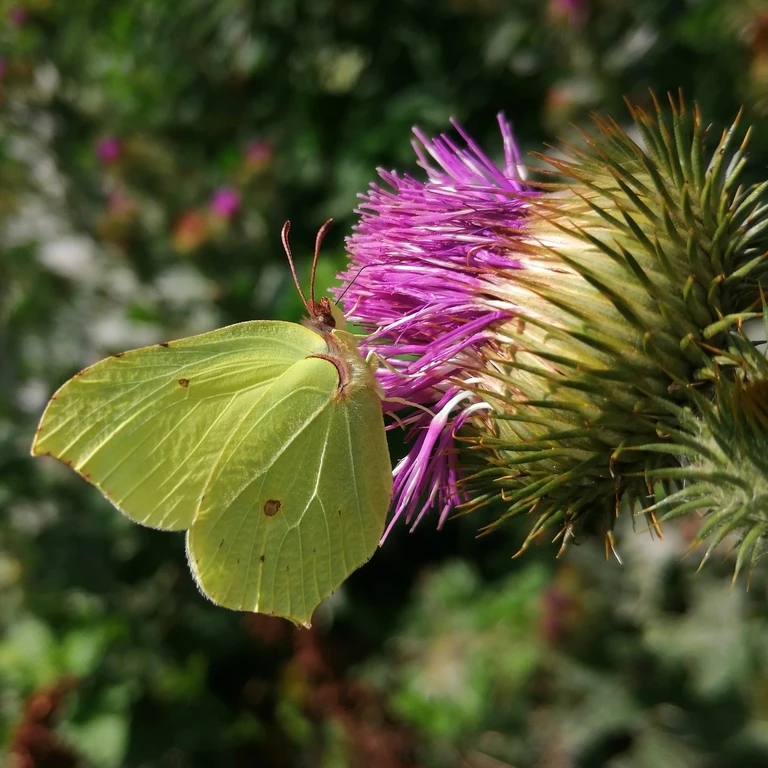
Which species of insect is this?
Gonepteryx rhamni
